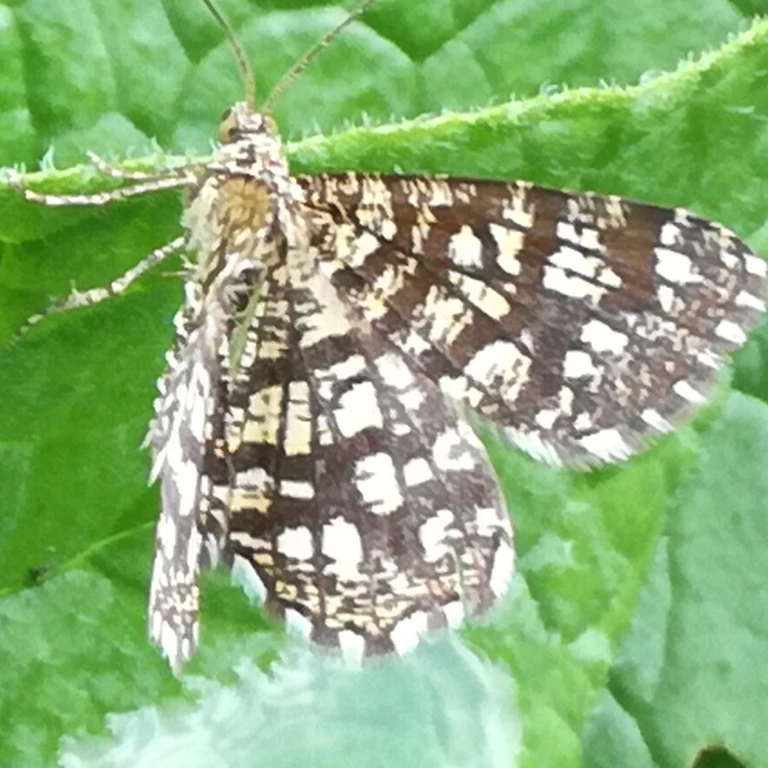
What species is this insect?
Chiasmia clathrata
